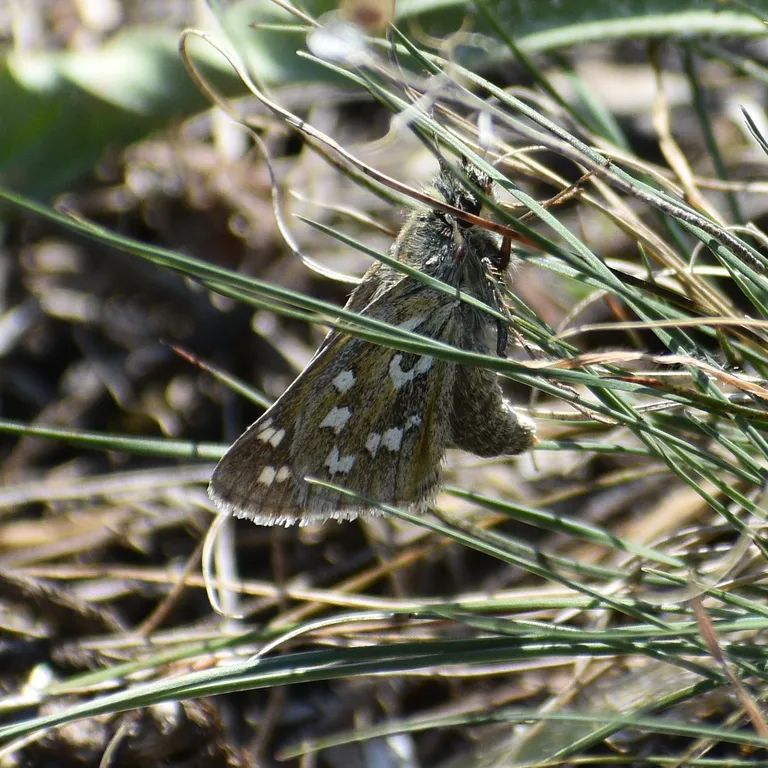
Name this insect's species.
Hesperia comma
